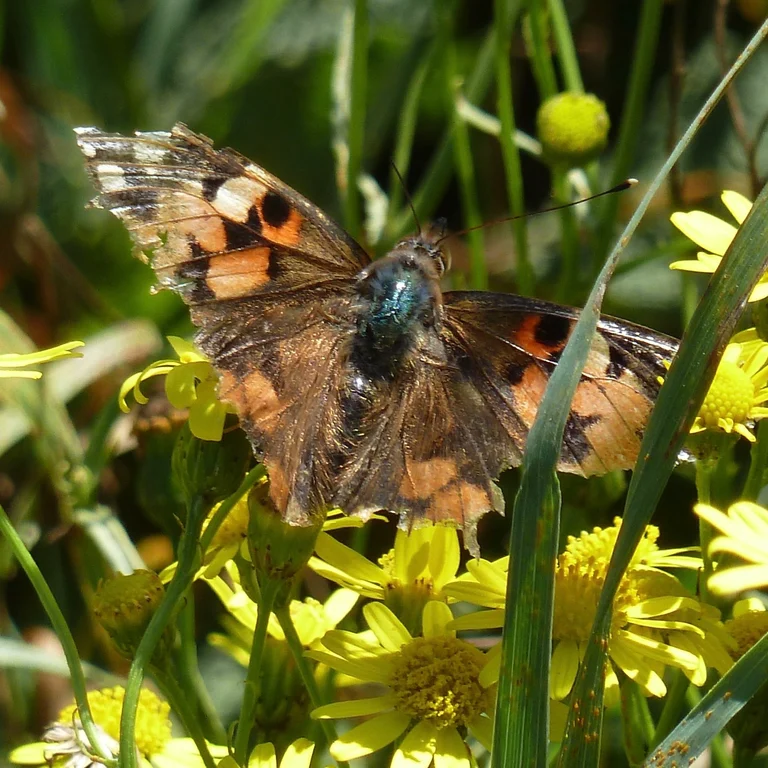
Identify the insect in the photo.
Vanessa cardui
